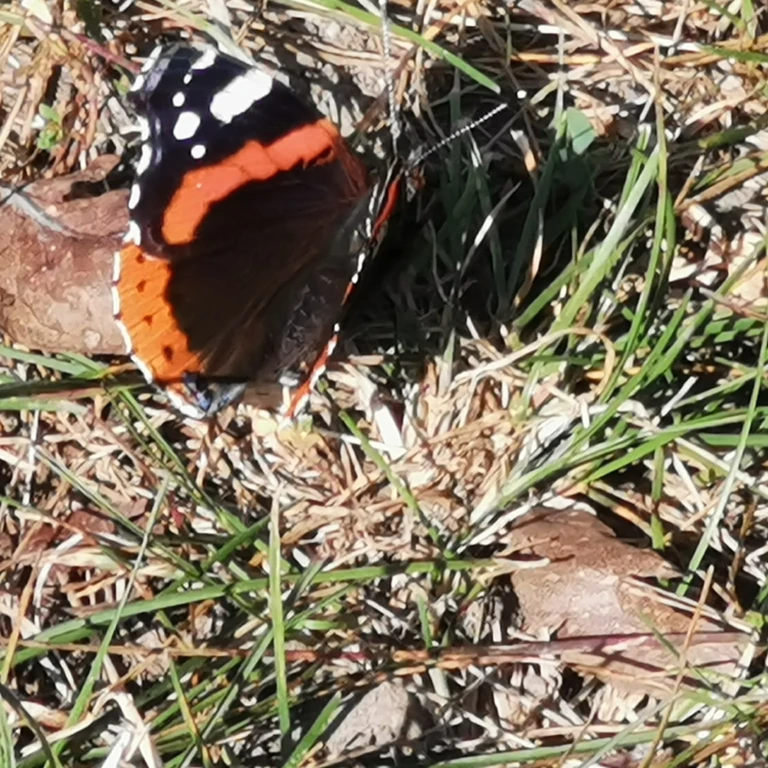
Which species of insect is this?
Vanessa atalanta
